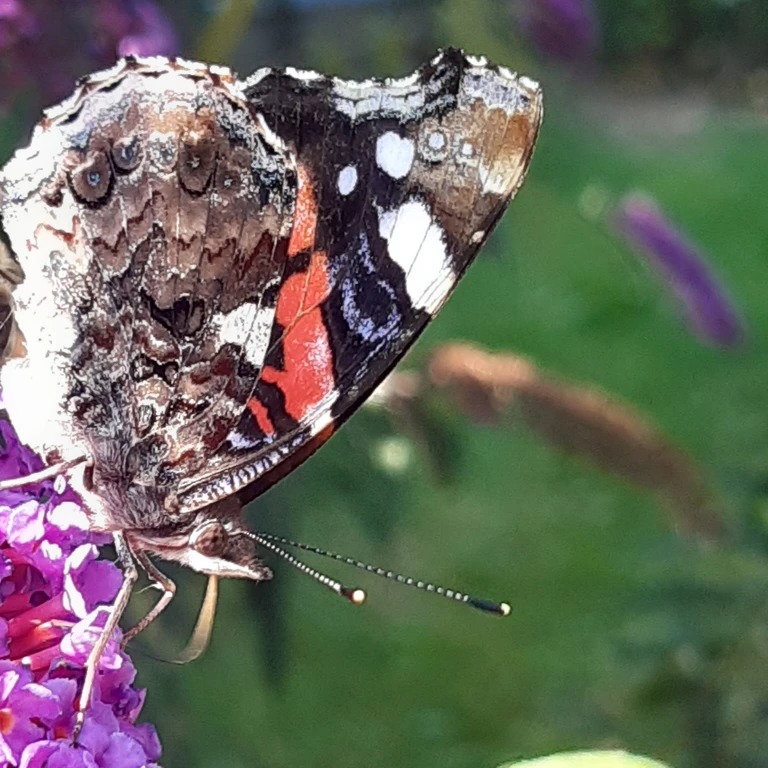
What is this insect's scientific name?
Vanessa atalanta
